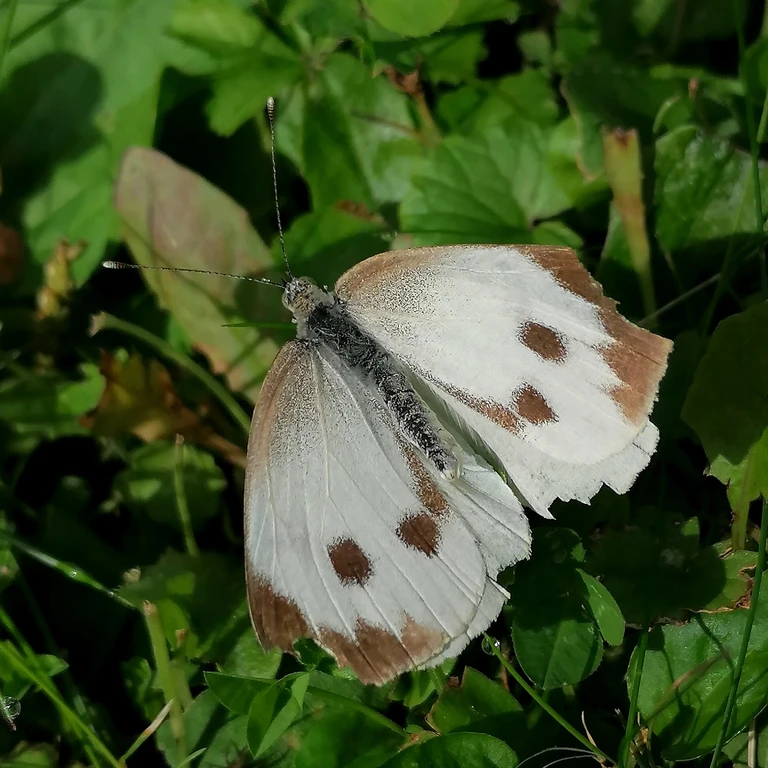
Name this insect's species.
Pieris brassicae
